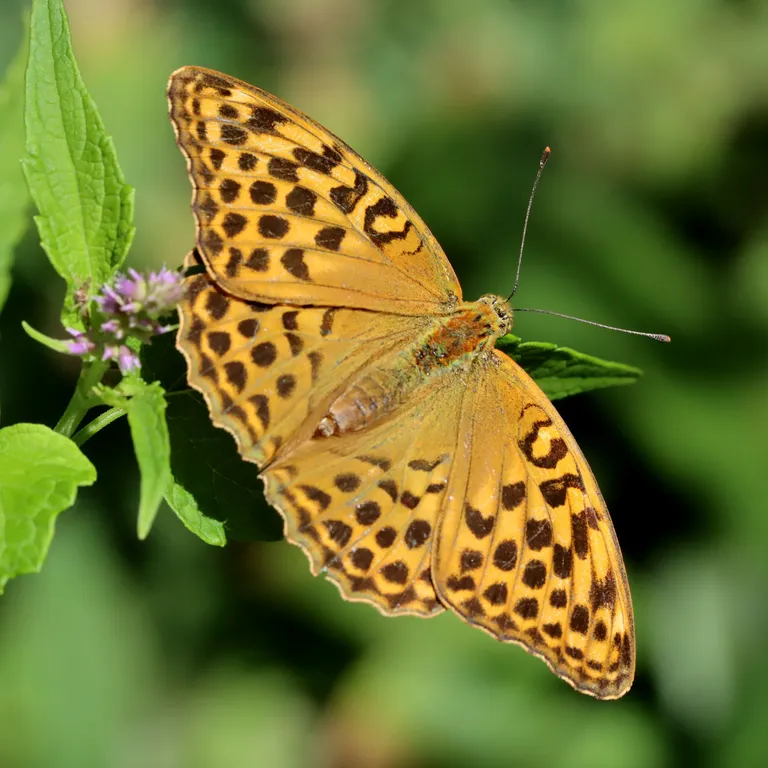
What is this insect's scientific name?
Argynnis paphia
